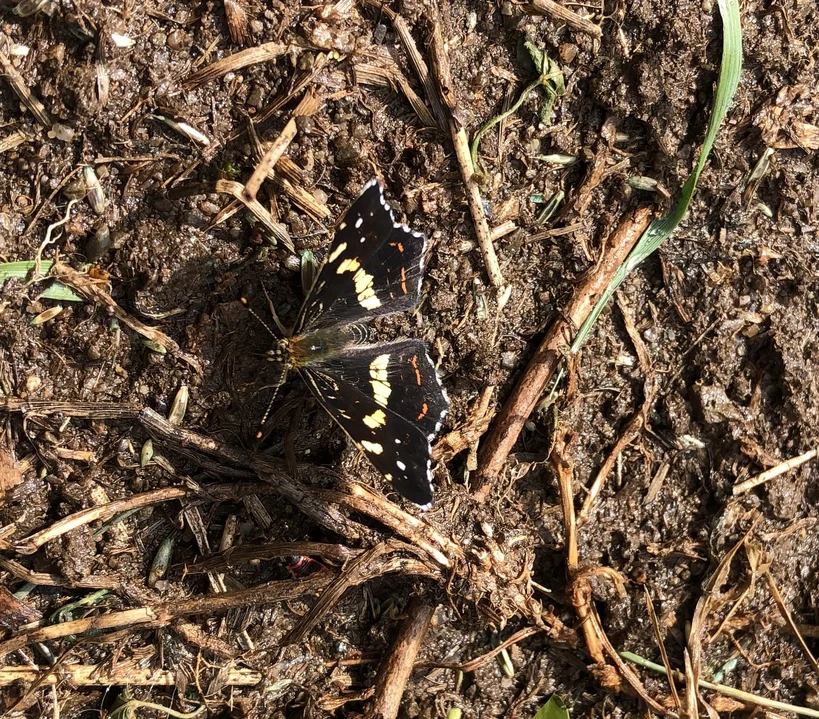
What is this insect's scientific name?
Araschnia levana
